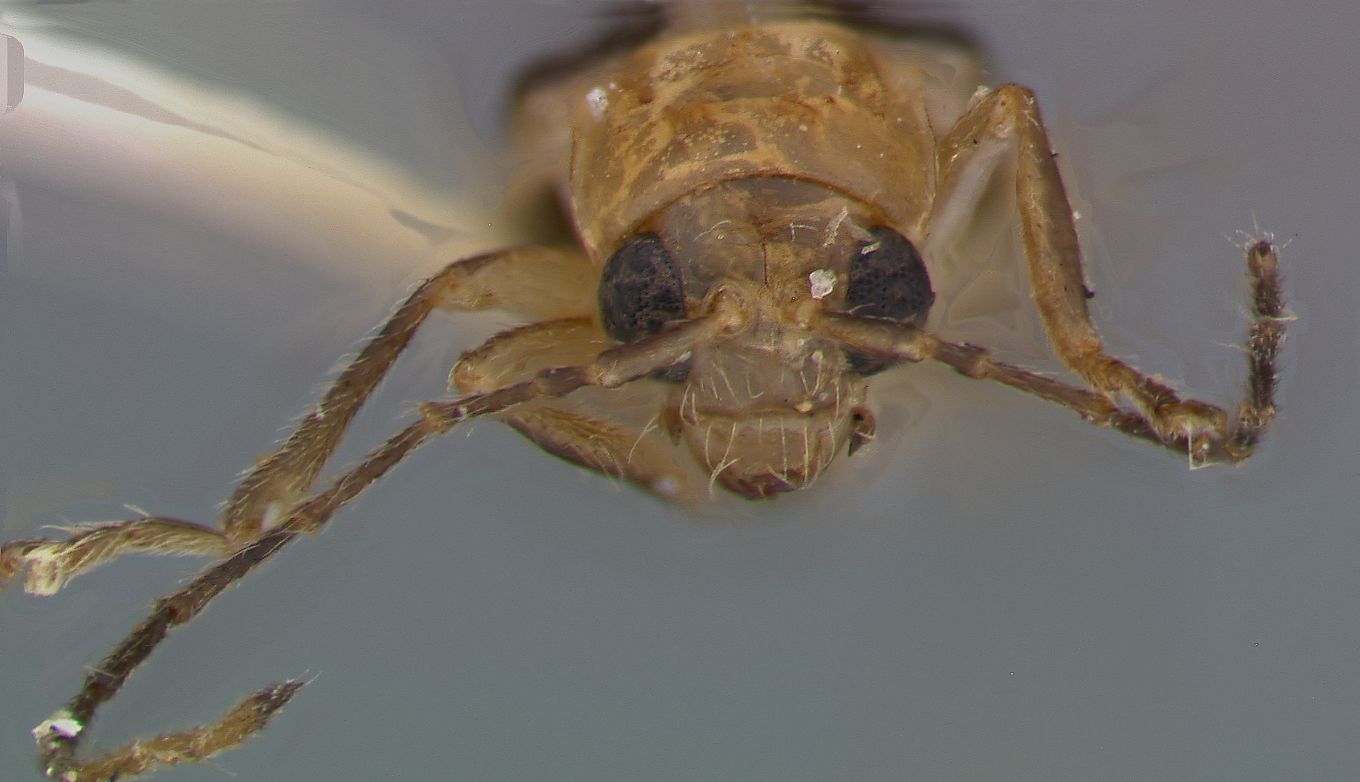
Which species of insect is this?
Trichobrotica nymphaea
